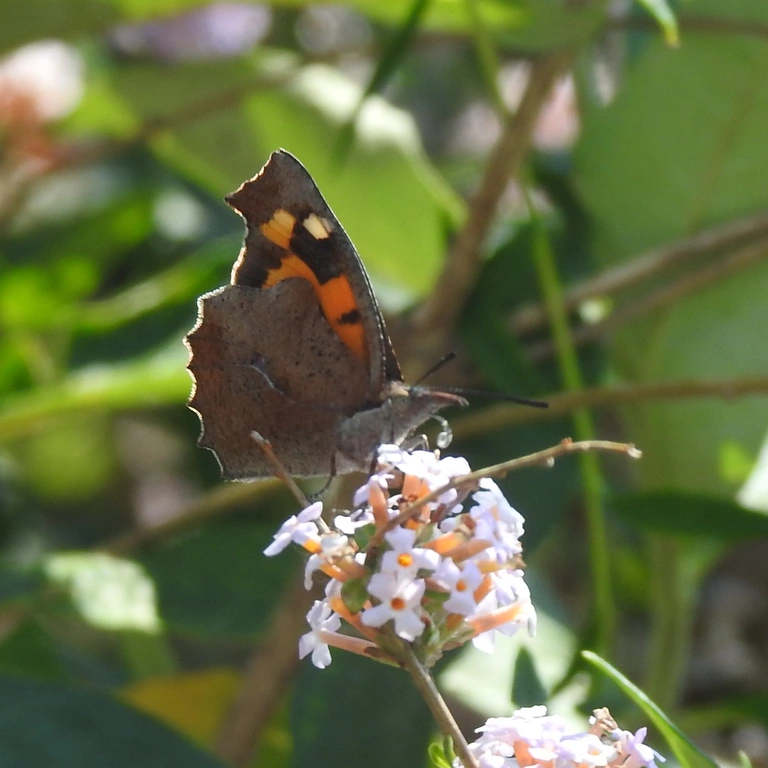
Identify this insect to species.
Libythea celtis
